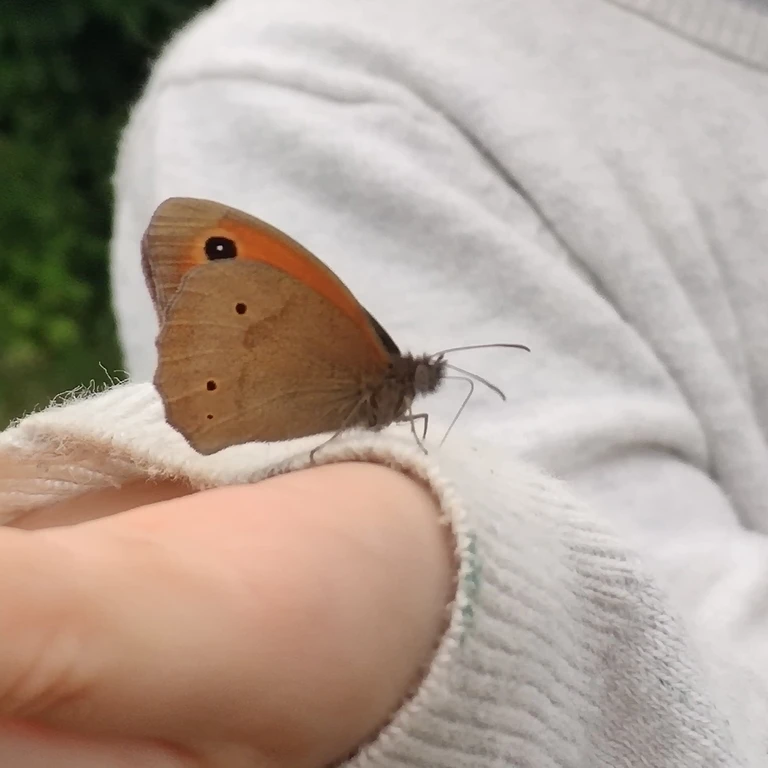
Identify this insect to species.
Maniola jurtina
